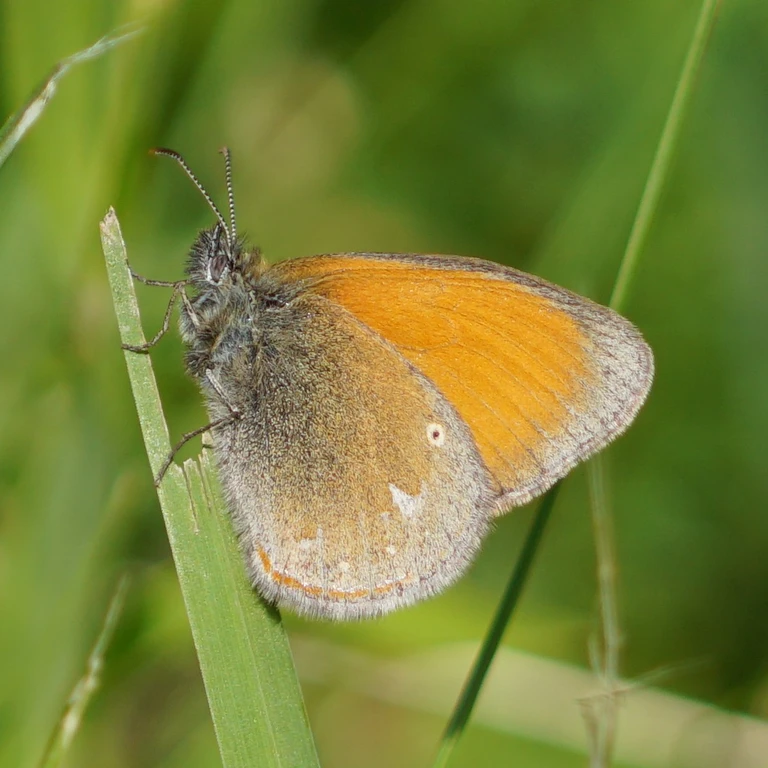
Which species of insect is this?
Coenonympha glycerion (also Coenonympha iphis)
